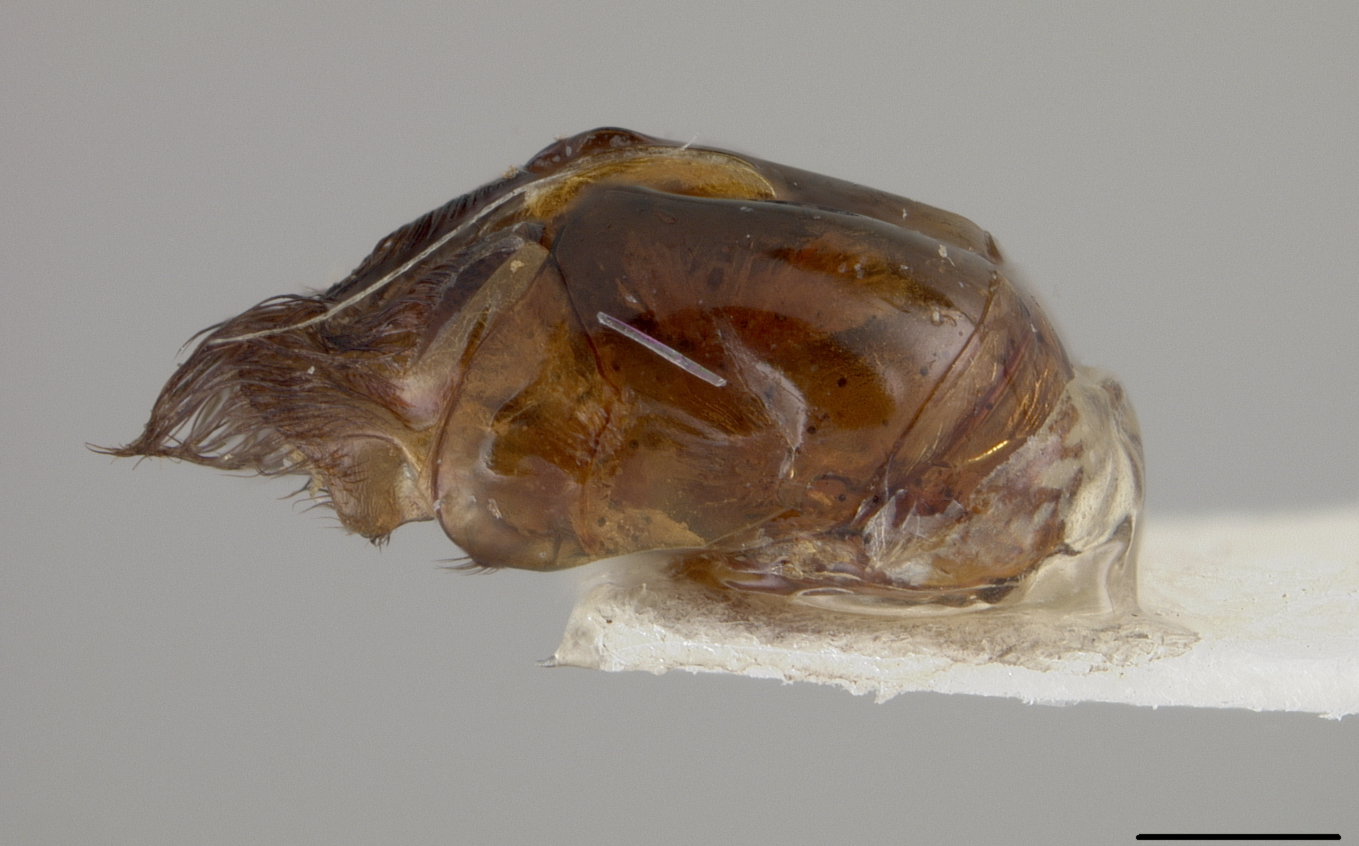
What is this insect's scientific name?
Crocisa lilacina
